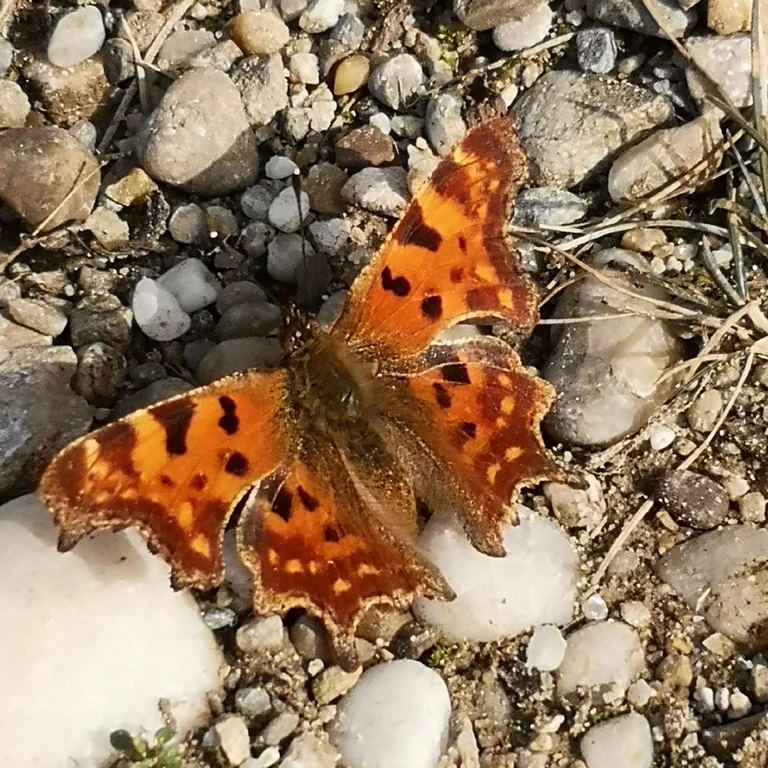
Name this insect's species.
Polygonia c-album
